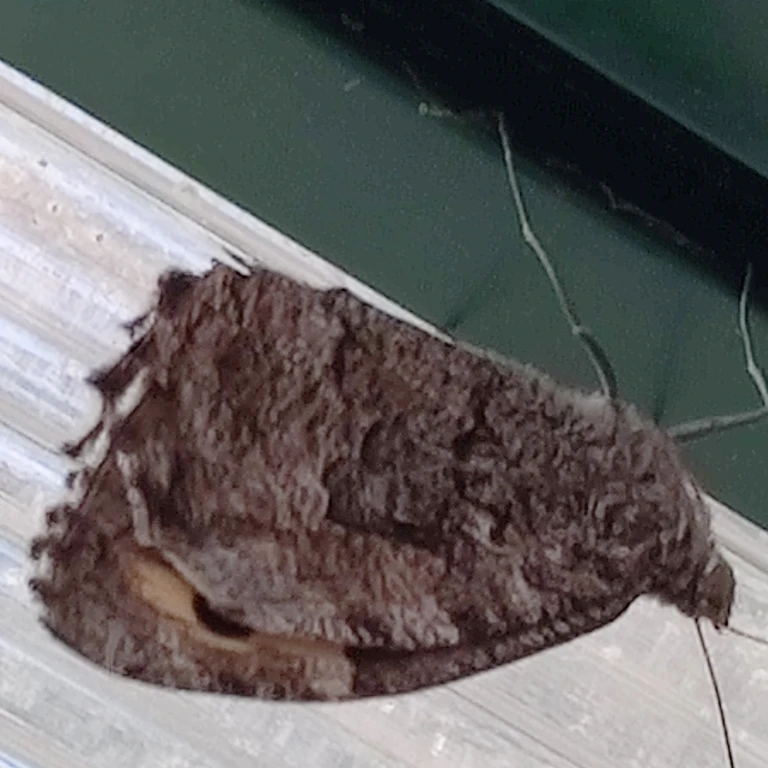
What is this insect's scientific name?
Hipparchia semele
